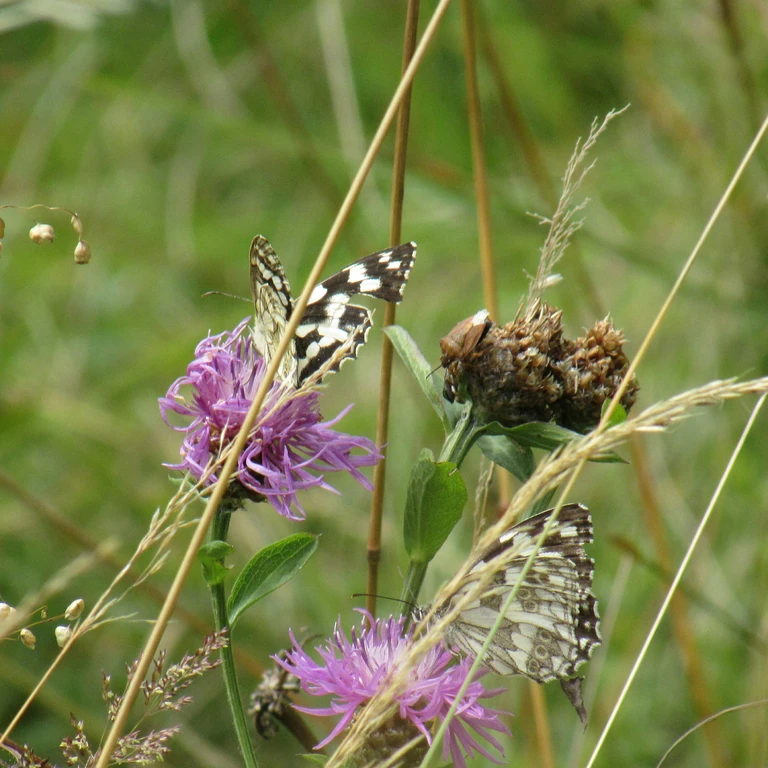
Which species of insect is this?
Melanargia galathea
